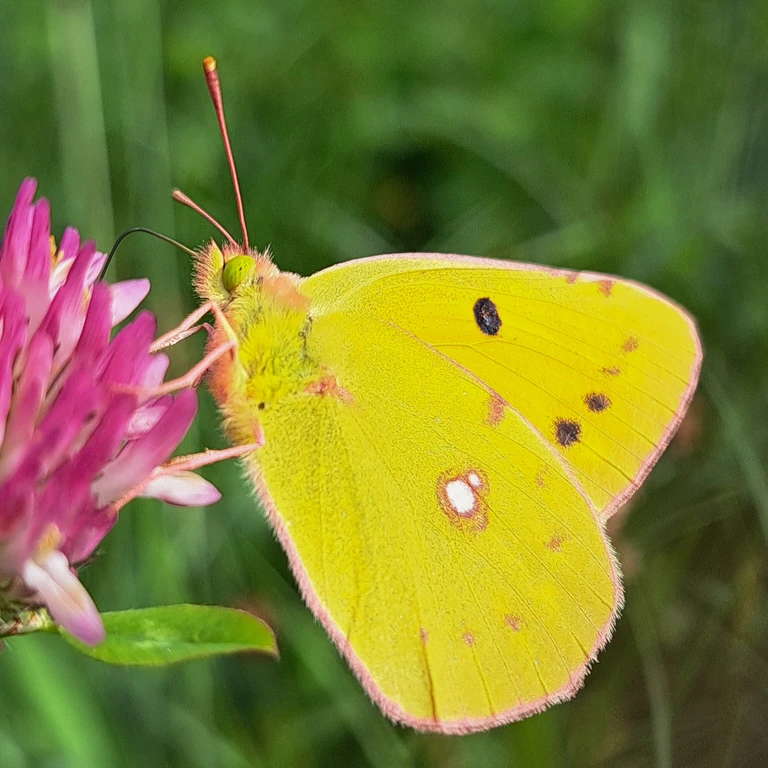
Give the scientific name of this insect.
Colias croceus
